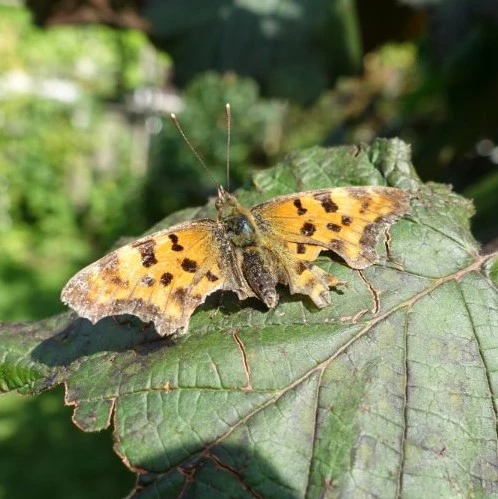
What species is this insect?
Polygonia c-album
